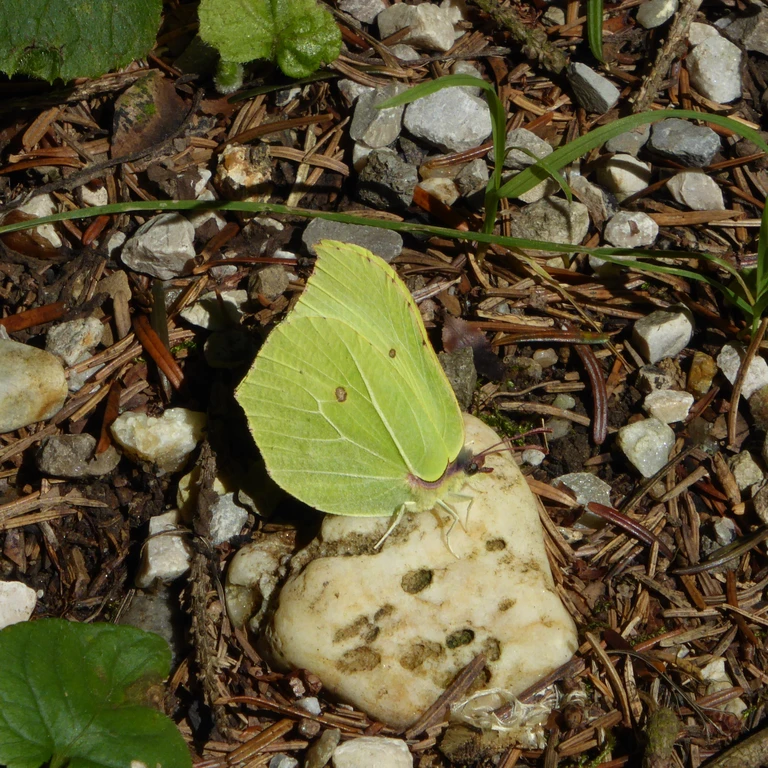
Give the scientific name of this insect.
Gonepteryx rhamni
